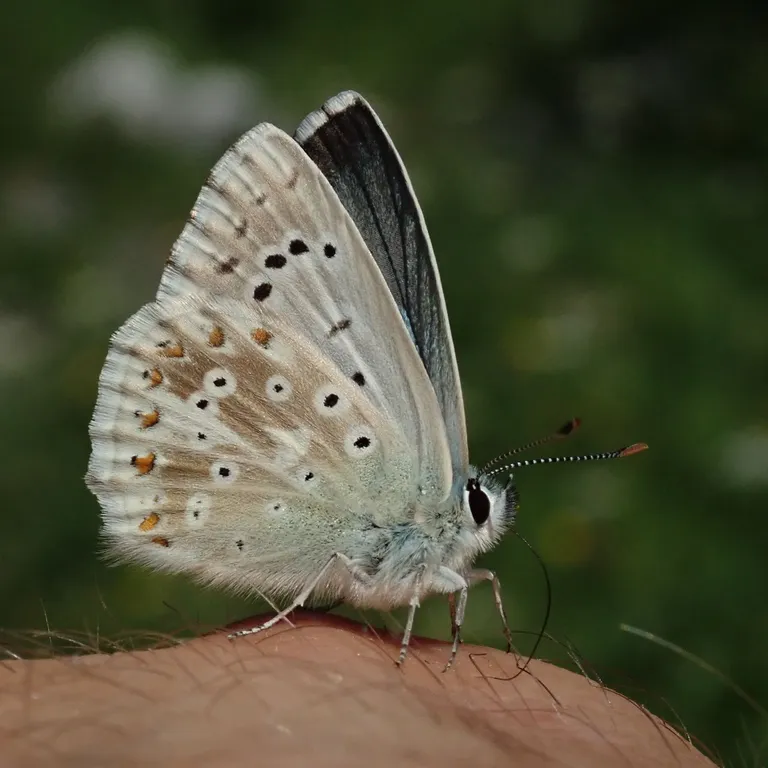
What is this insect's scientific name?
Lysandra coridon
